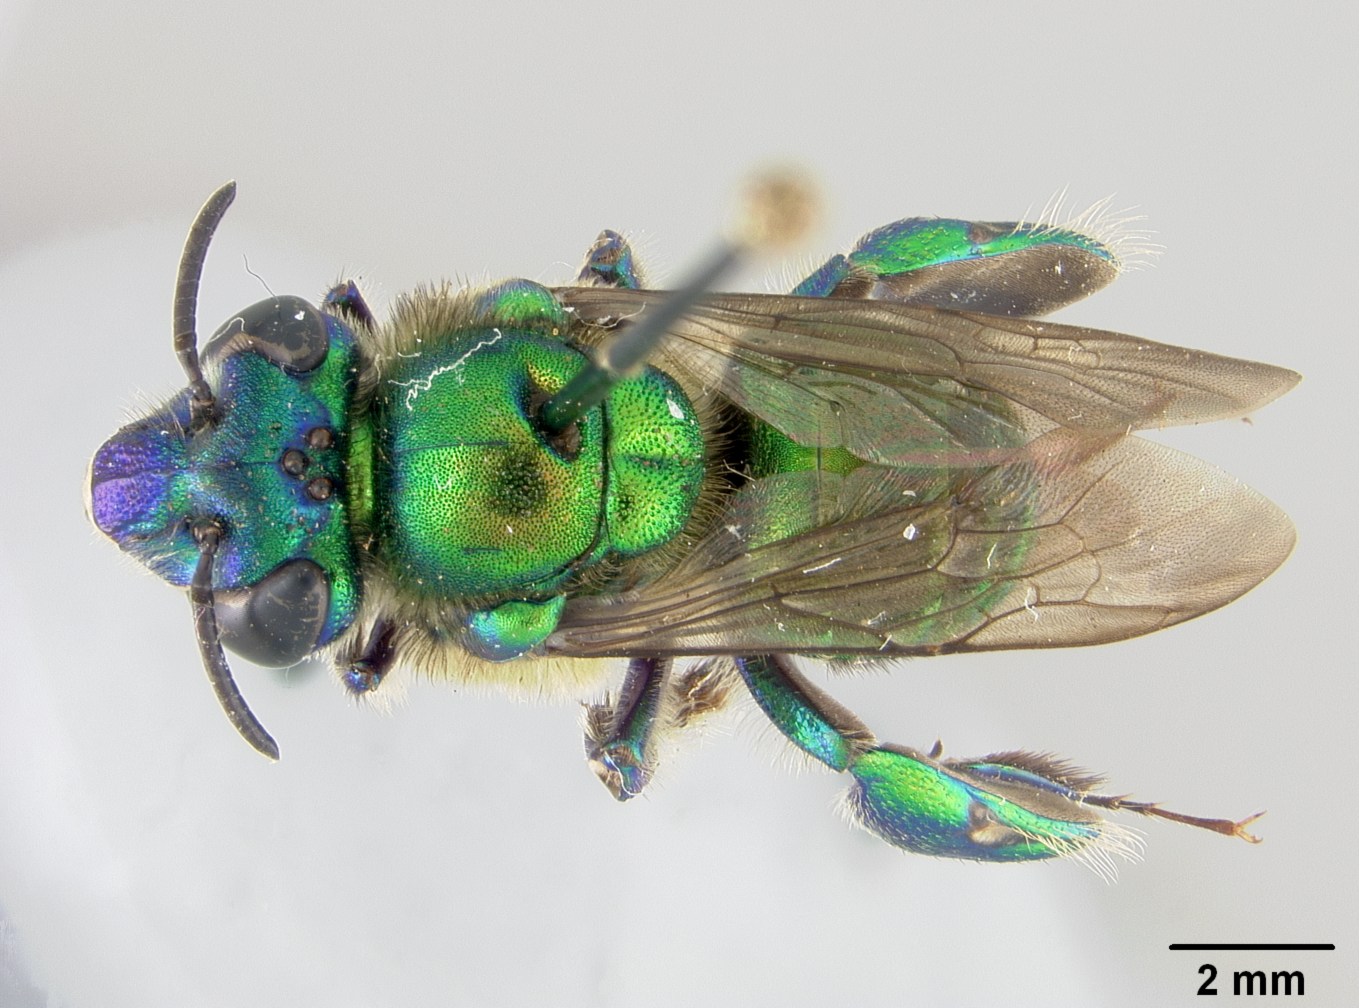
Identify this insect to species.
Euglossa macrorhyncha
